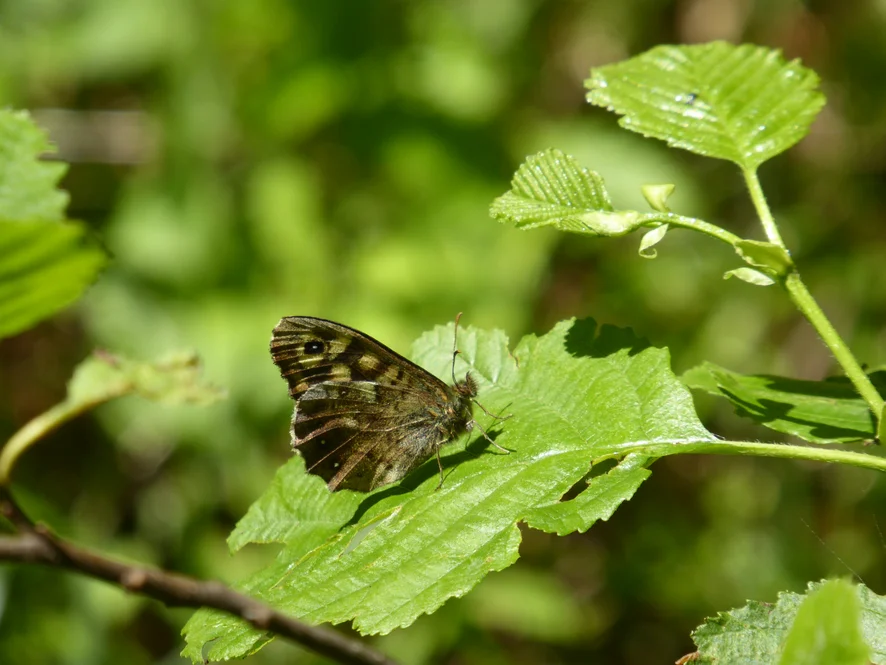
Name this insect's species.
Pararge aegeria
